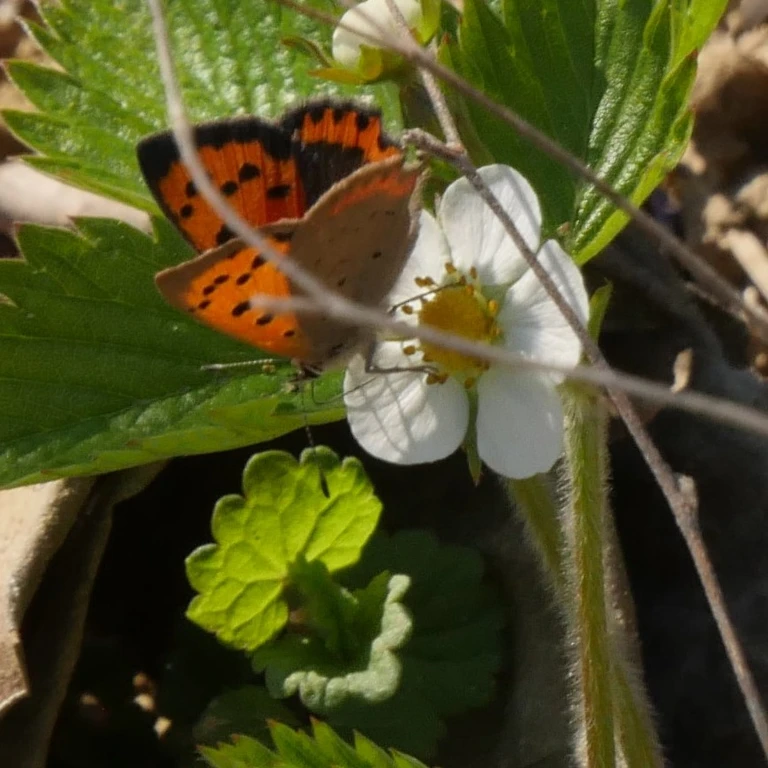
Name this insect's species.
Lycaena phlaeas
